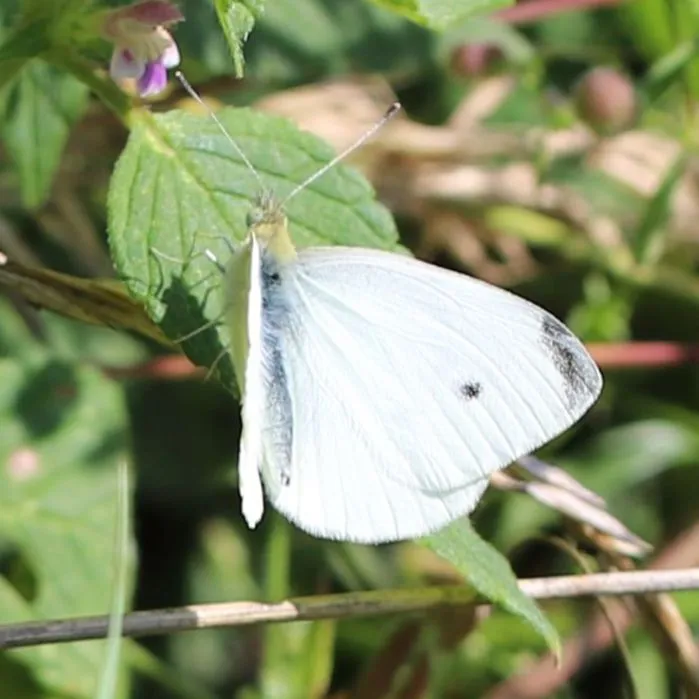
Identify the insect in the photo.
Pieris rapae
